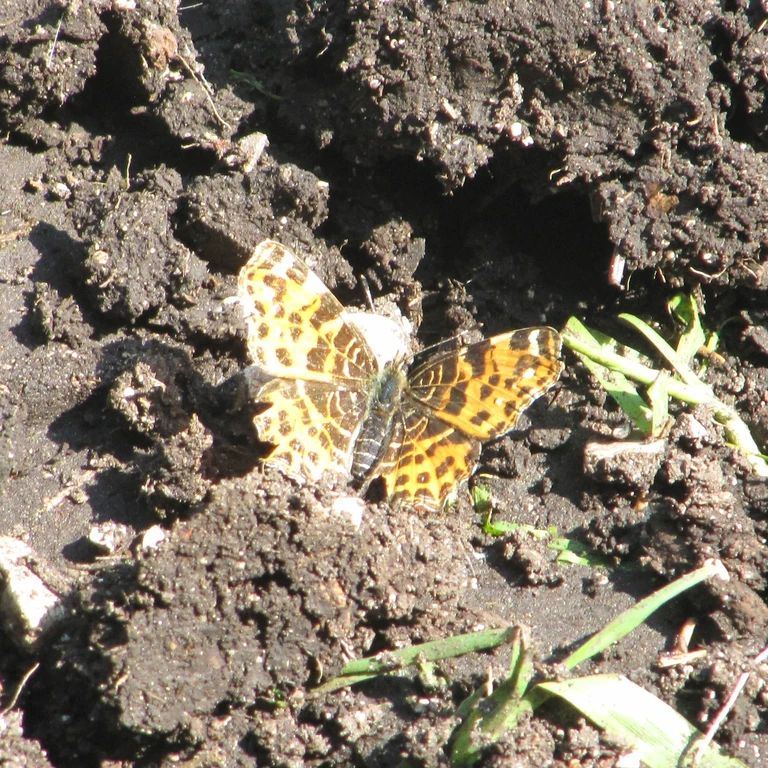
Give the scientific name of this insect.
Araschnia levana
